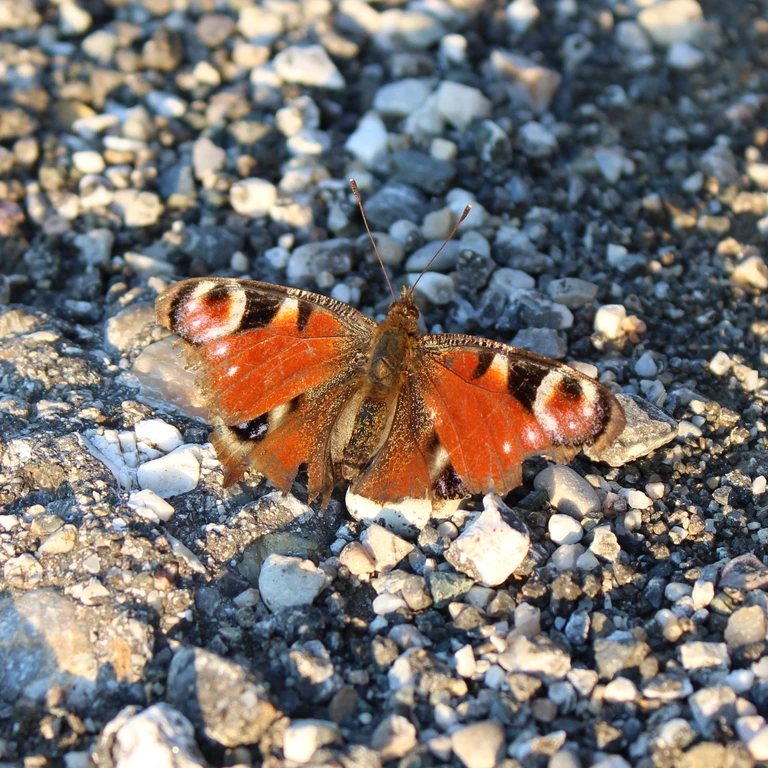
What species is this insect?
Aglais io
